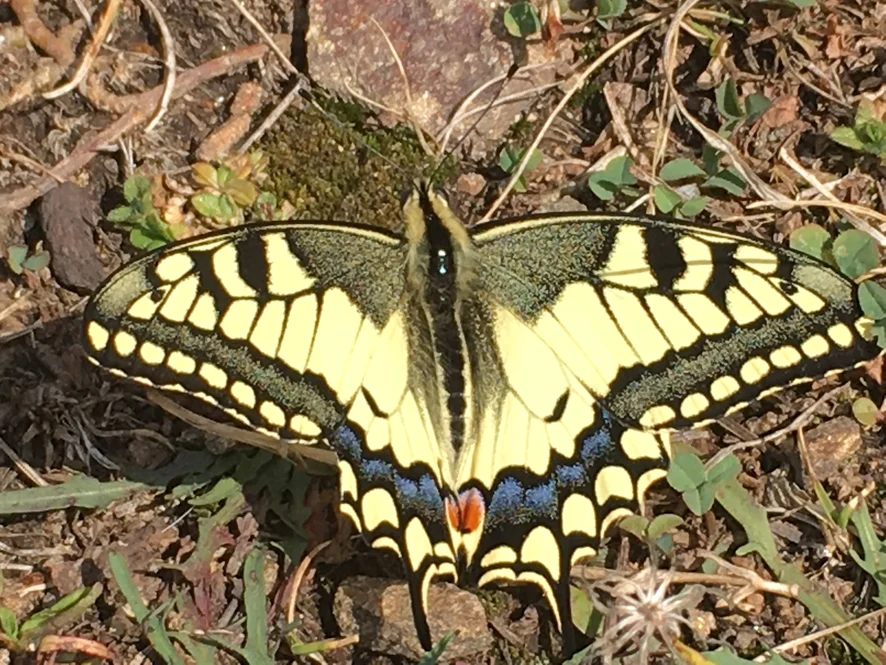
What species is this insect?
Papilio machaon
